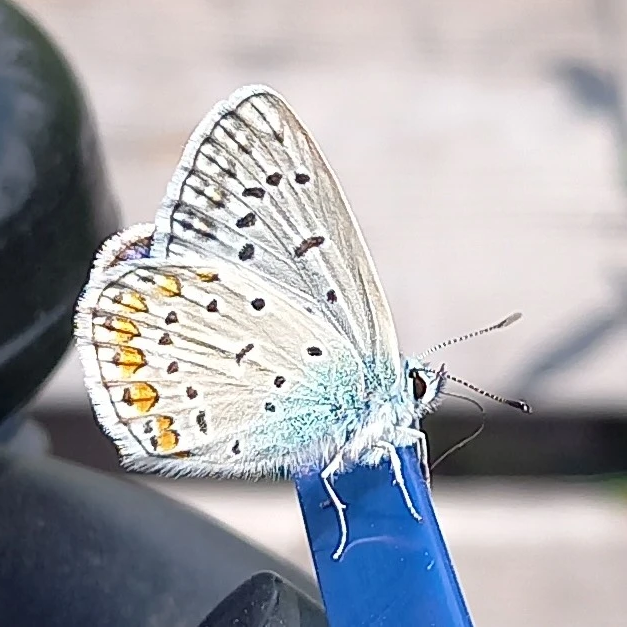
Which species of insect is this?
Polyommatus icarus
